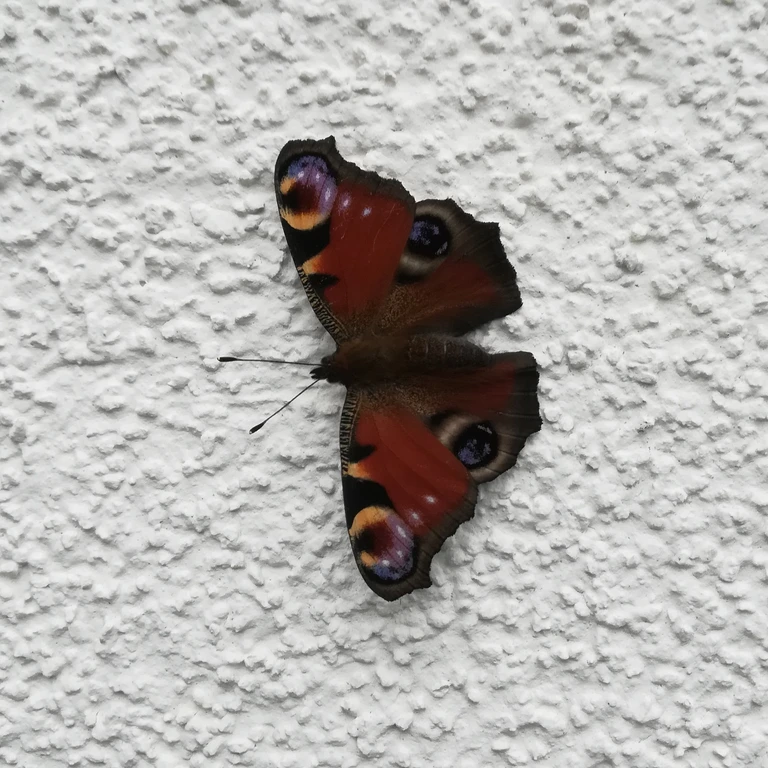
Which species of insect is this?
Aglais io
